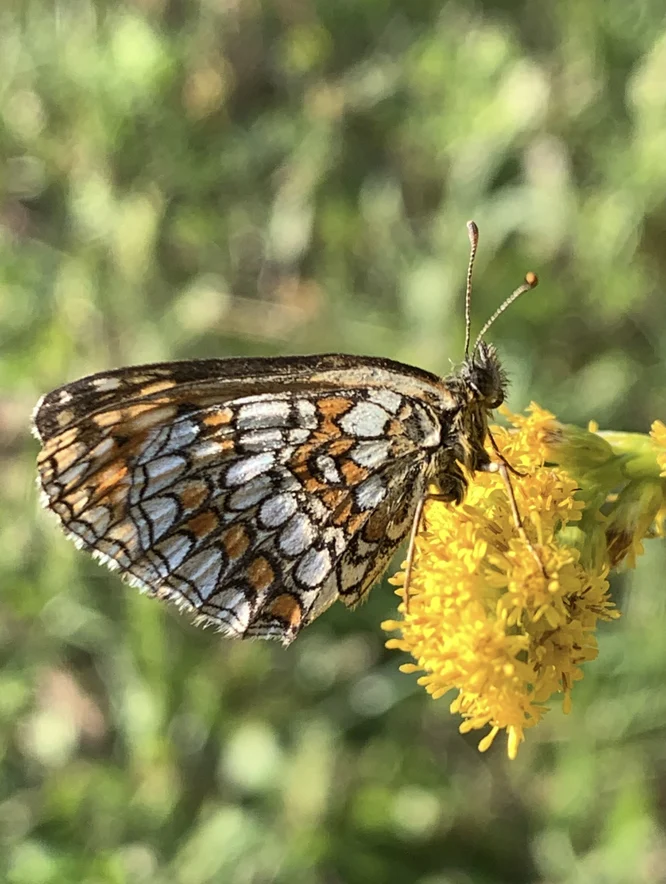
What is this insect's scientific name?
Melitaea athalia
